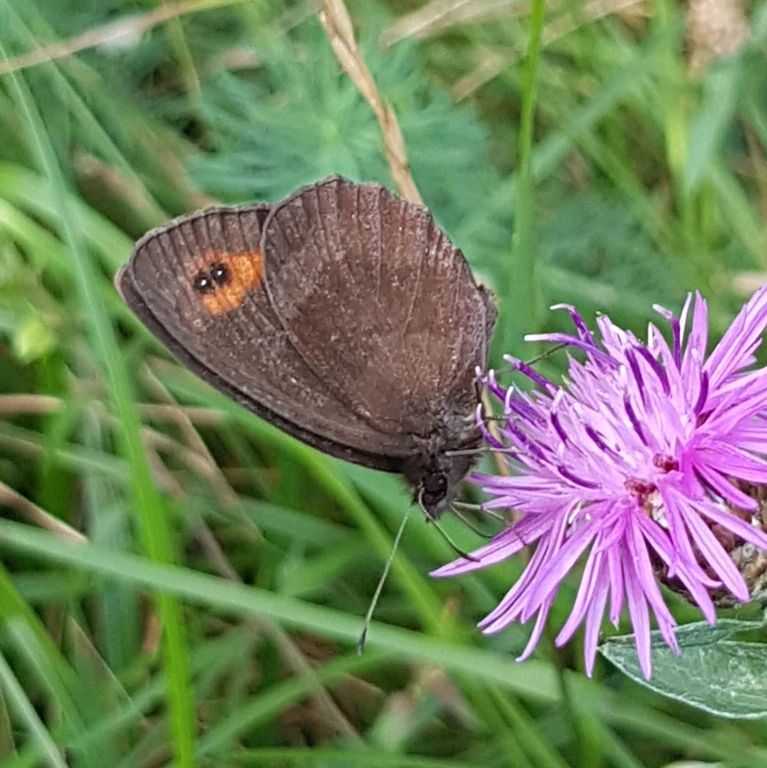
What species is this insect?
Erebia aethiops
